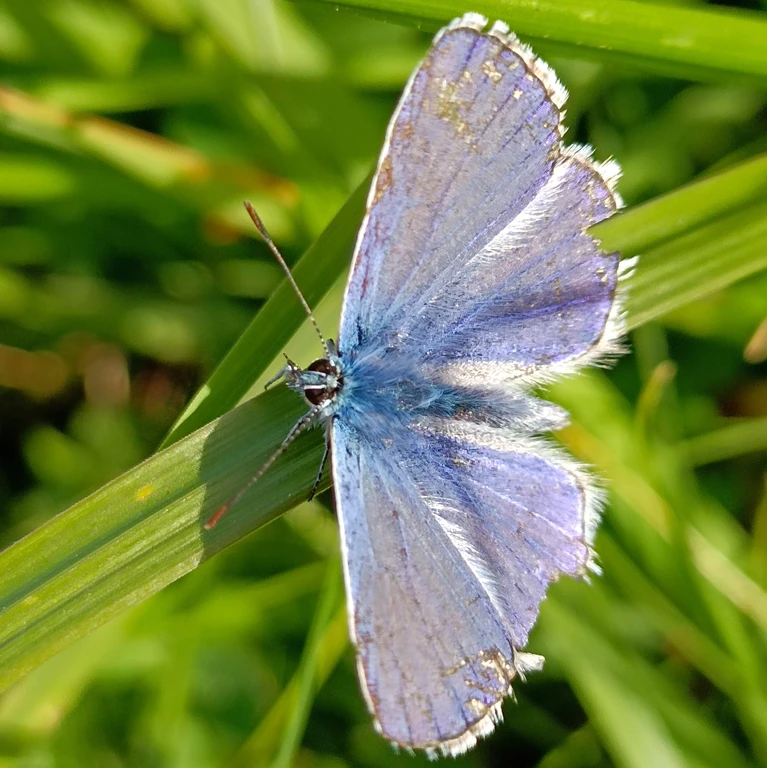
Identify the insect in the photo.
Polyommatus icarus
